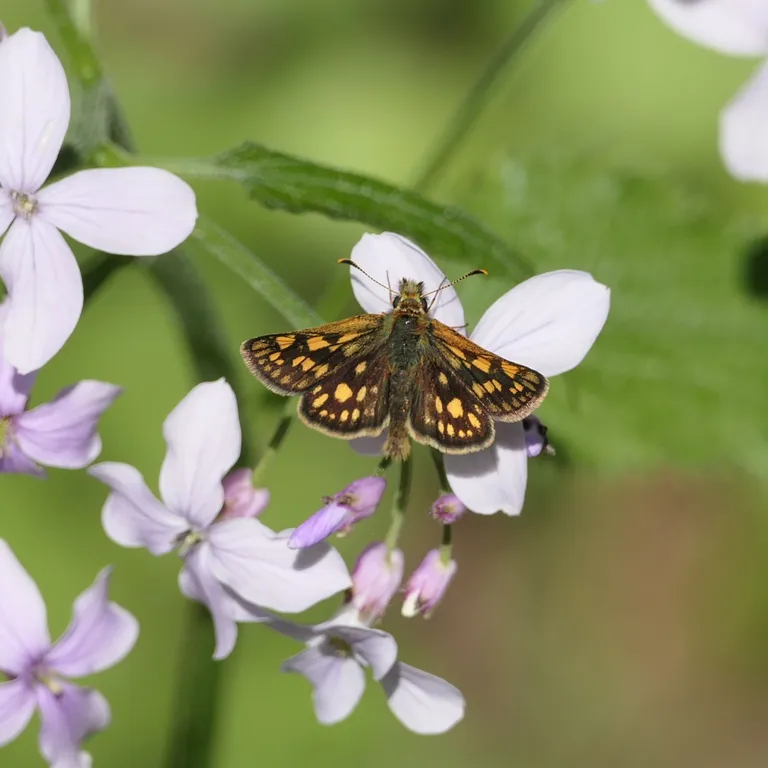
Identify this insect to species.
Carterocephalus palaemon
